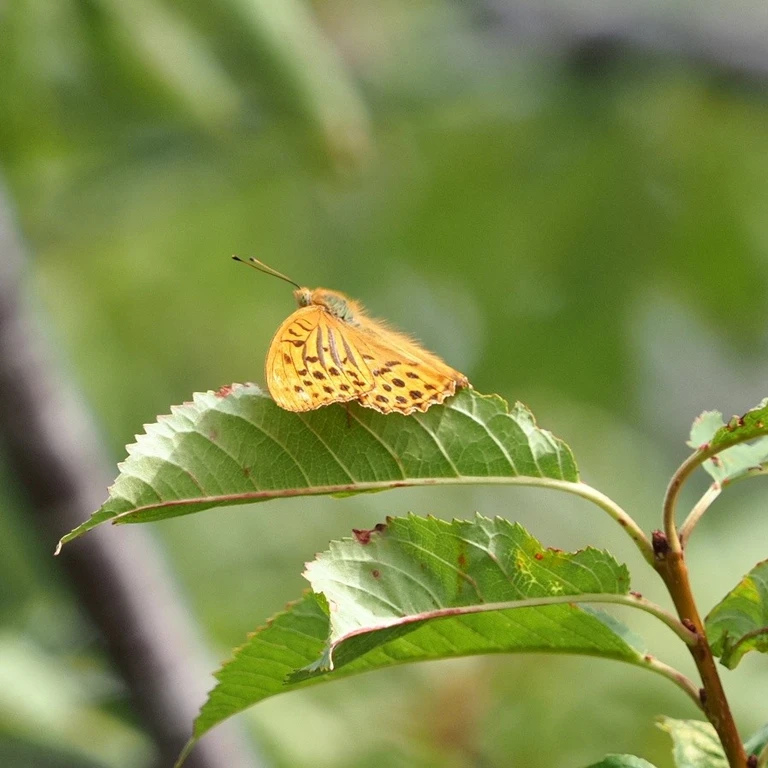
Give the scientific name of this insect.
Argynnis paphia
